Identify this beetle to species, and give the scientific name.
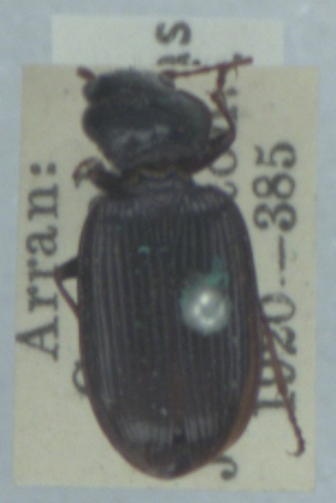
Nebria salina
